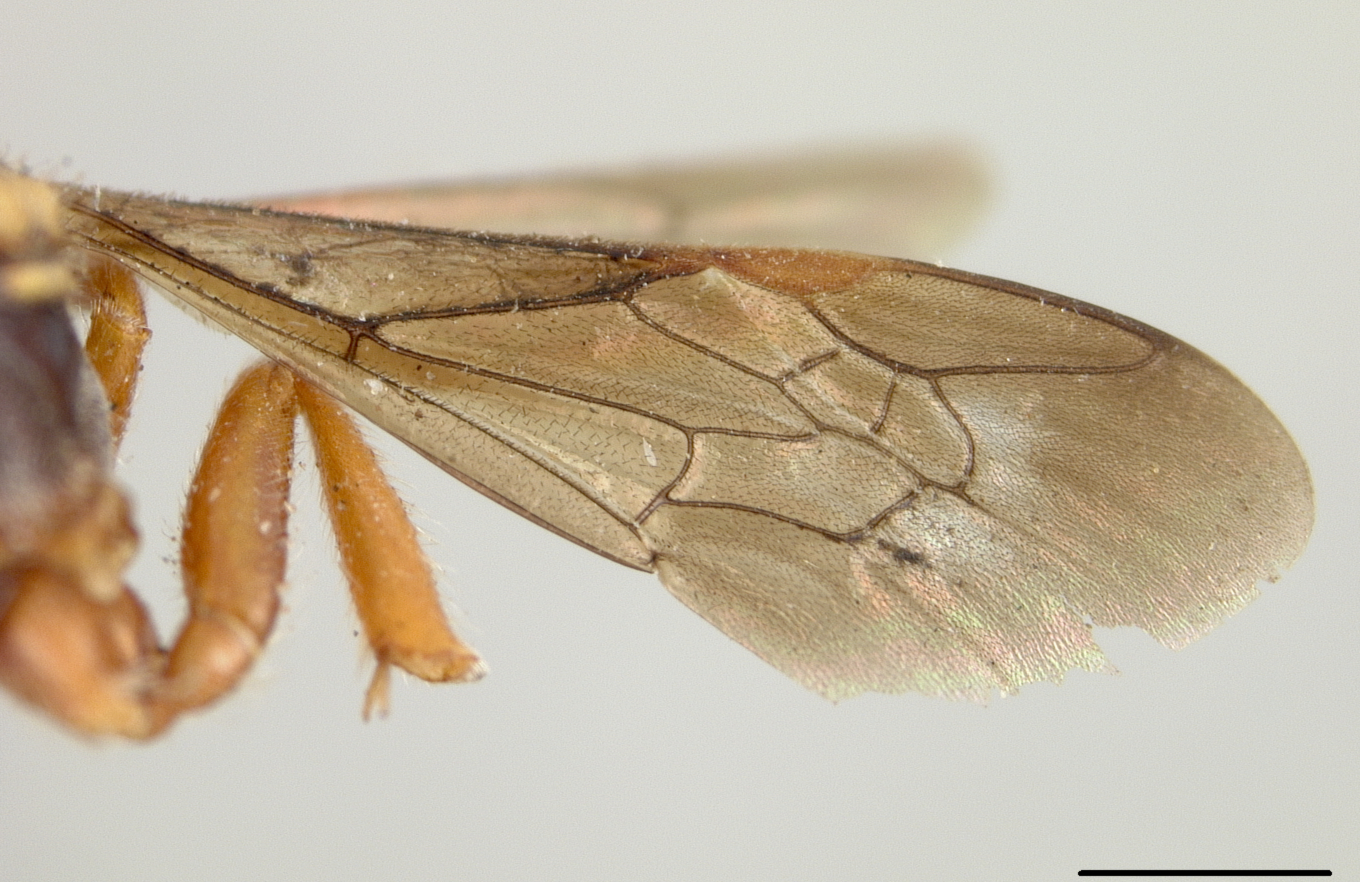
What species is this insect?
Nomada mitchelli
